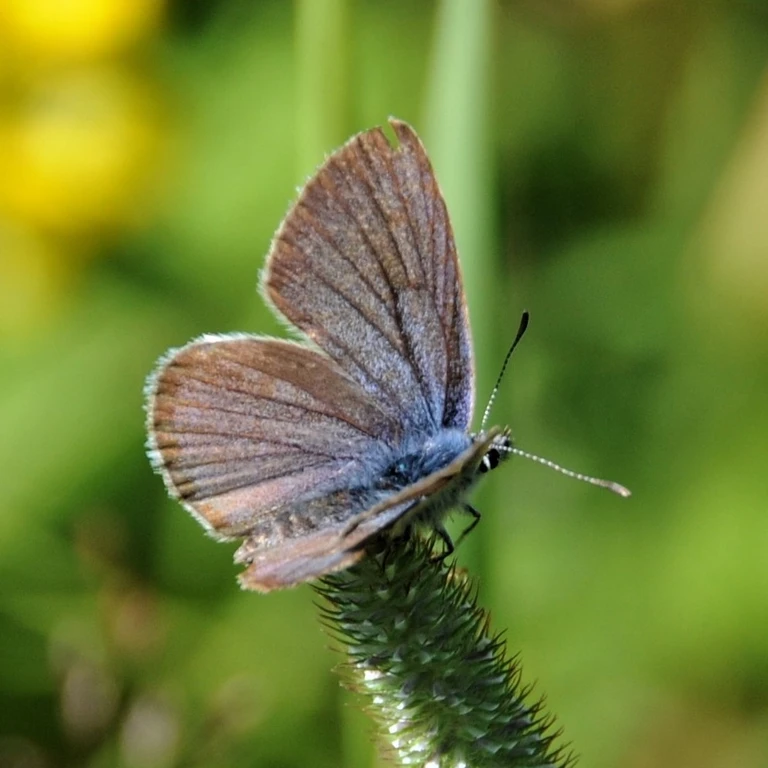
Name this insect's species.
Cyaniris semiargus
